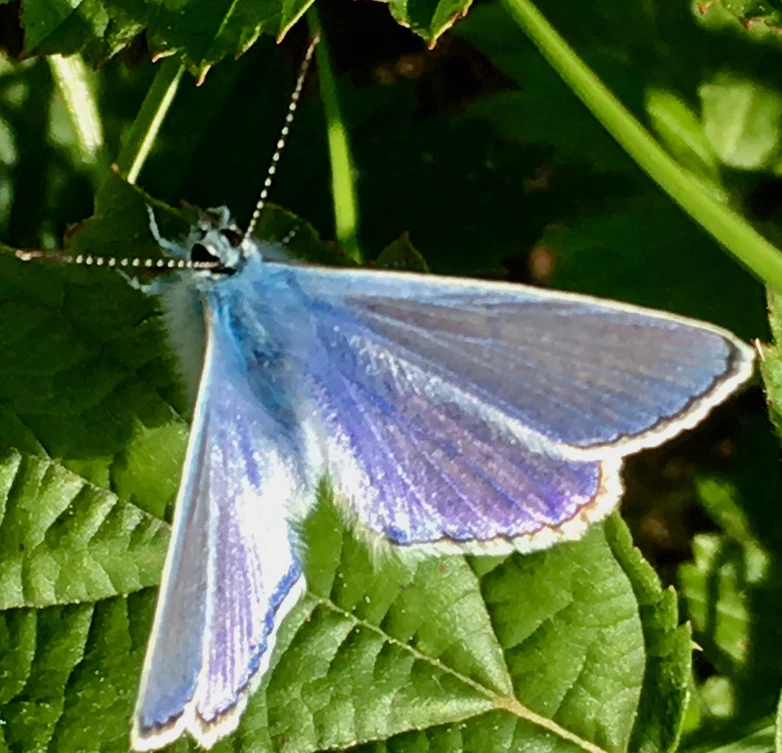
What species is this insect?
Polyommatus icarus
